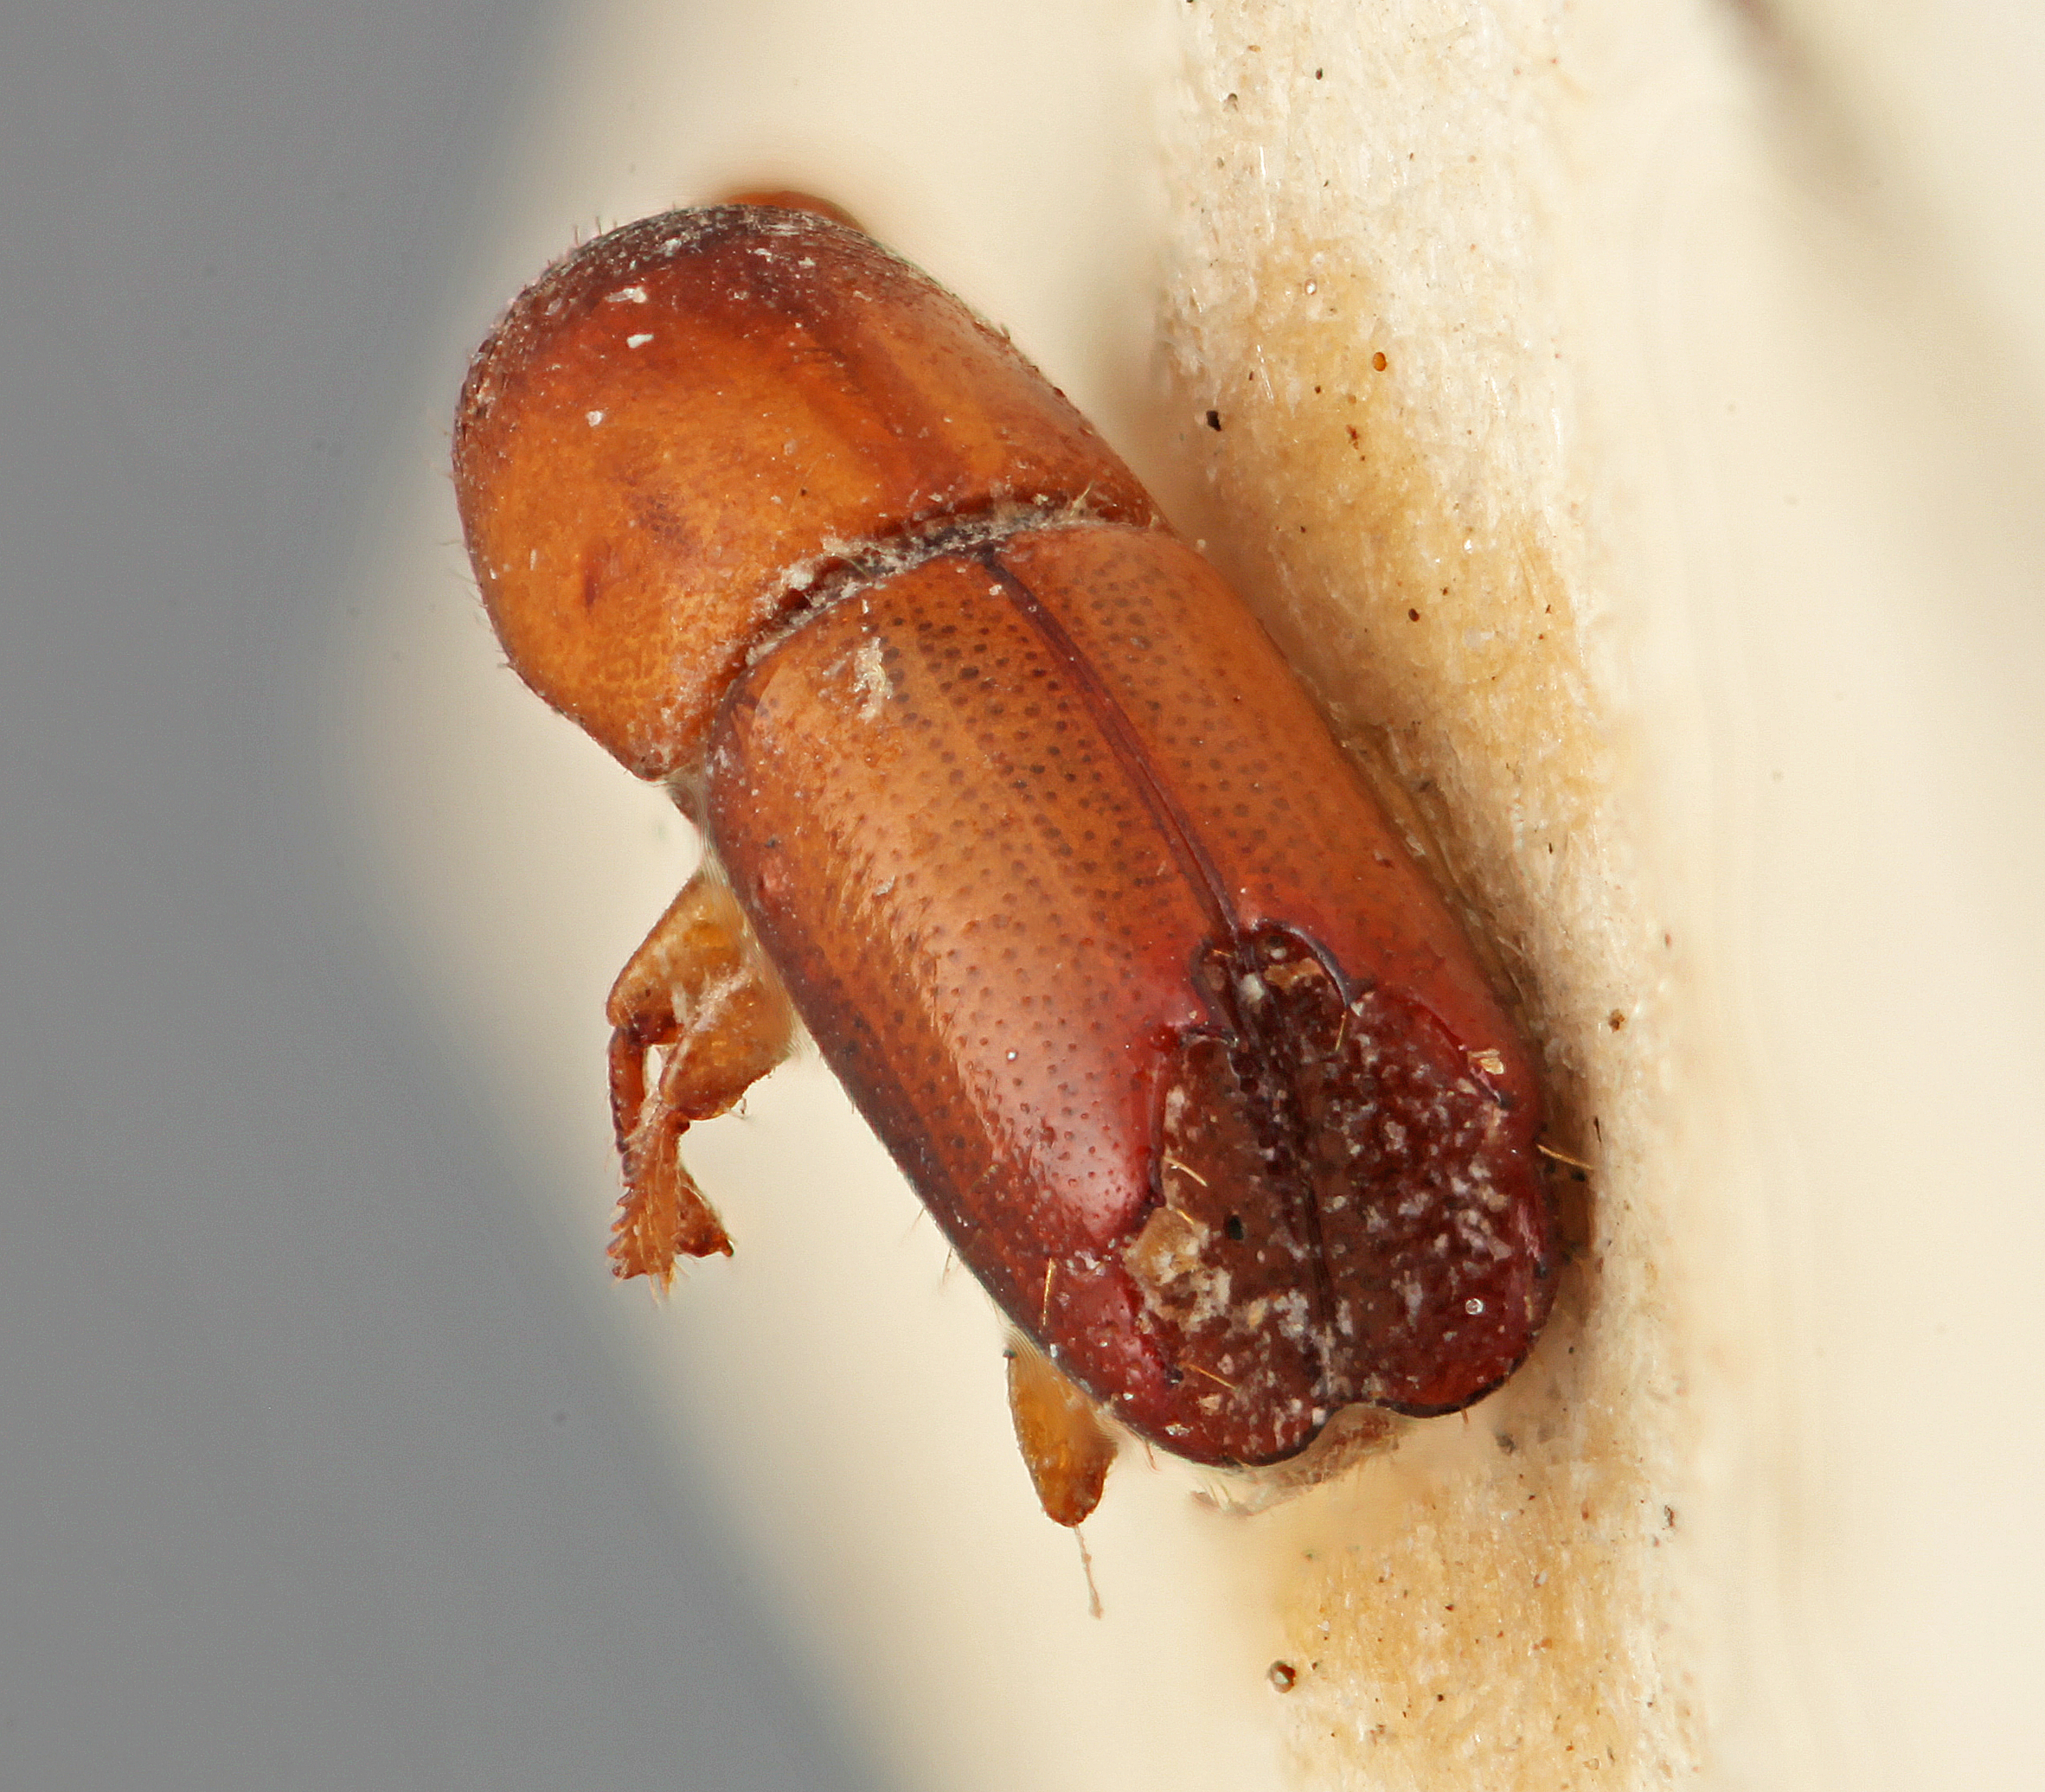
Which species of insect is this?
Monarthrum dentatum
